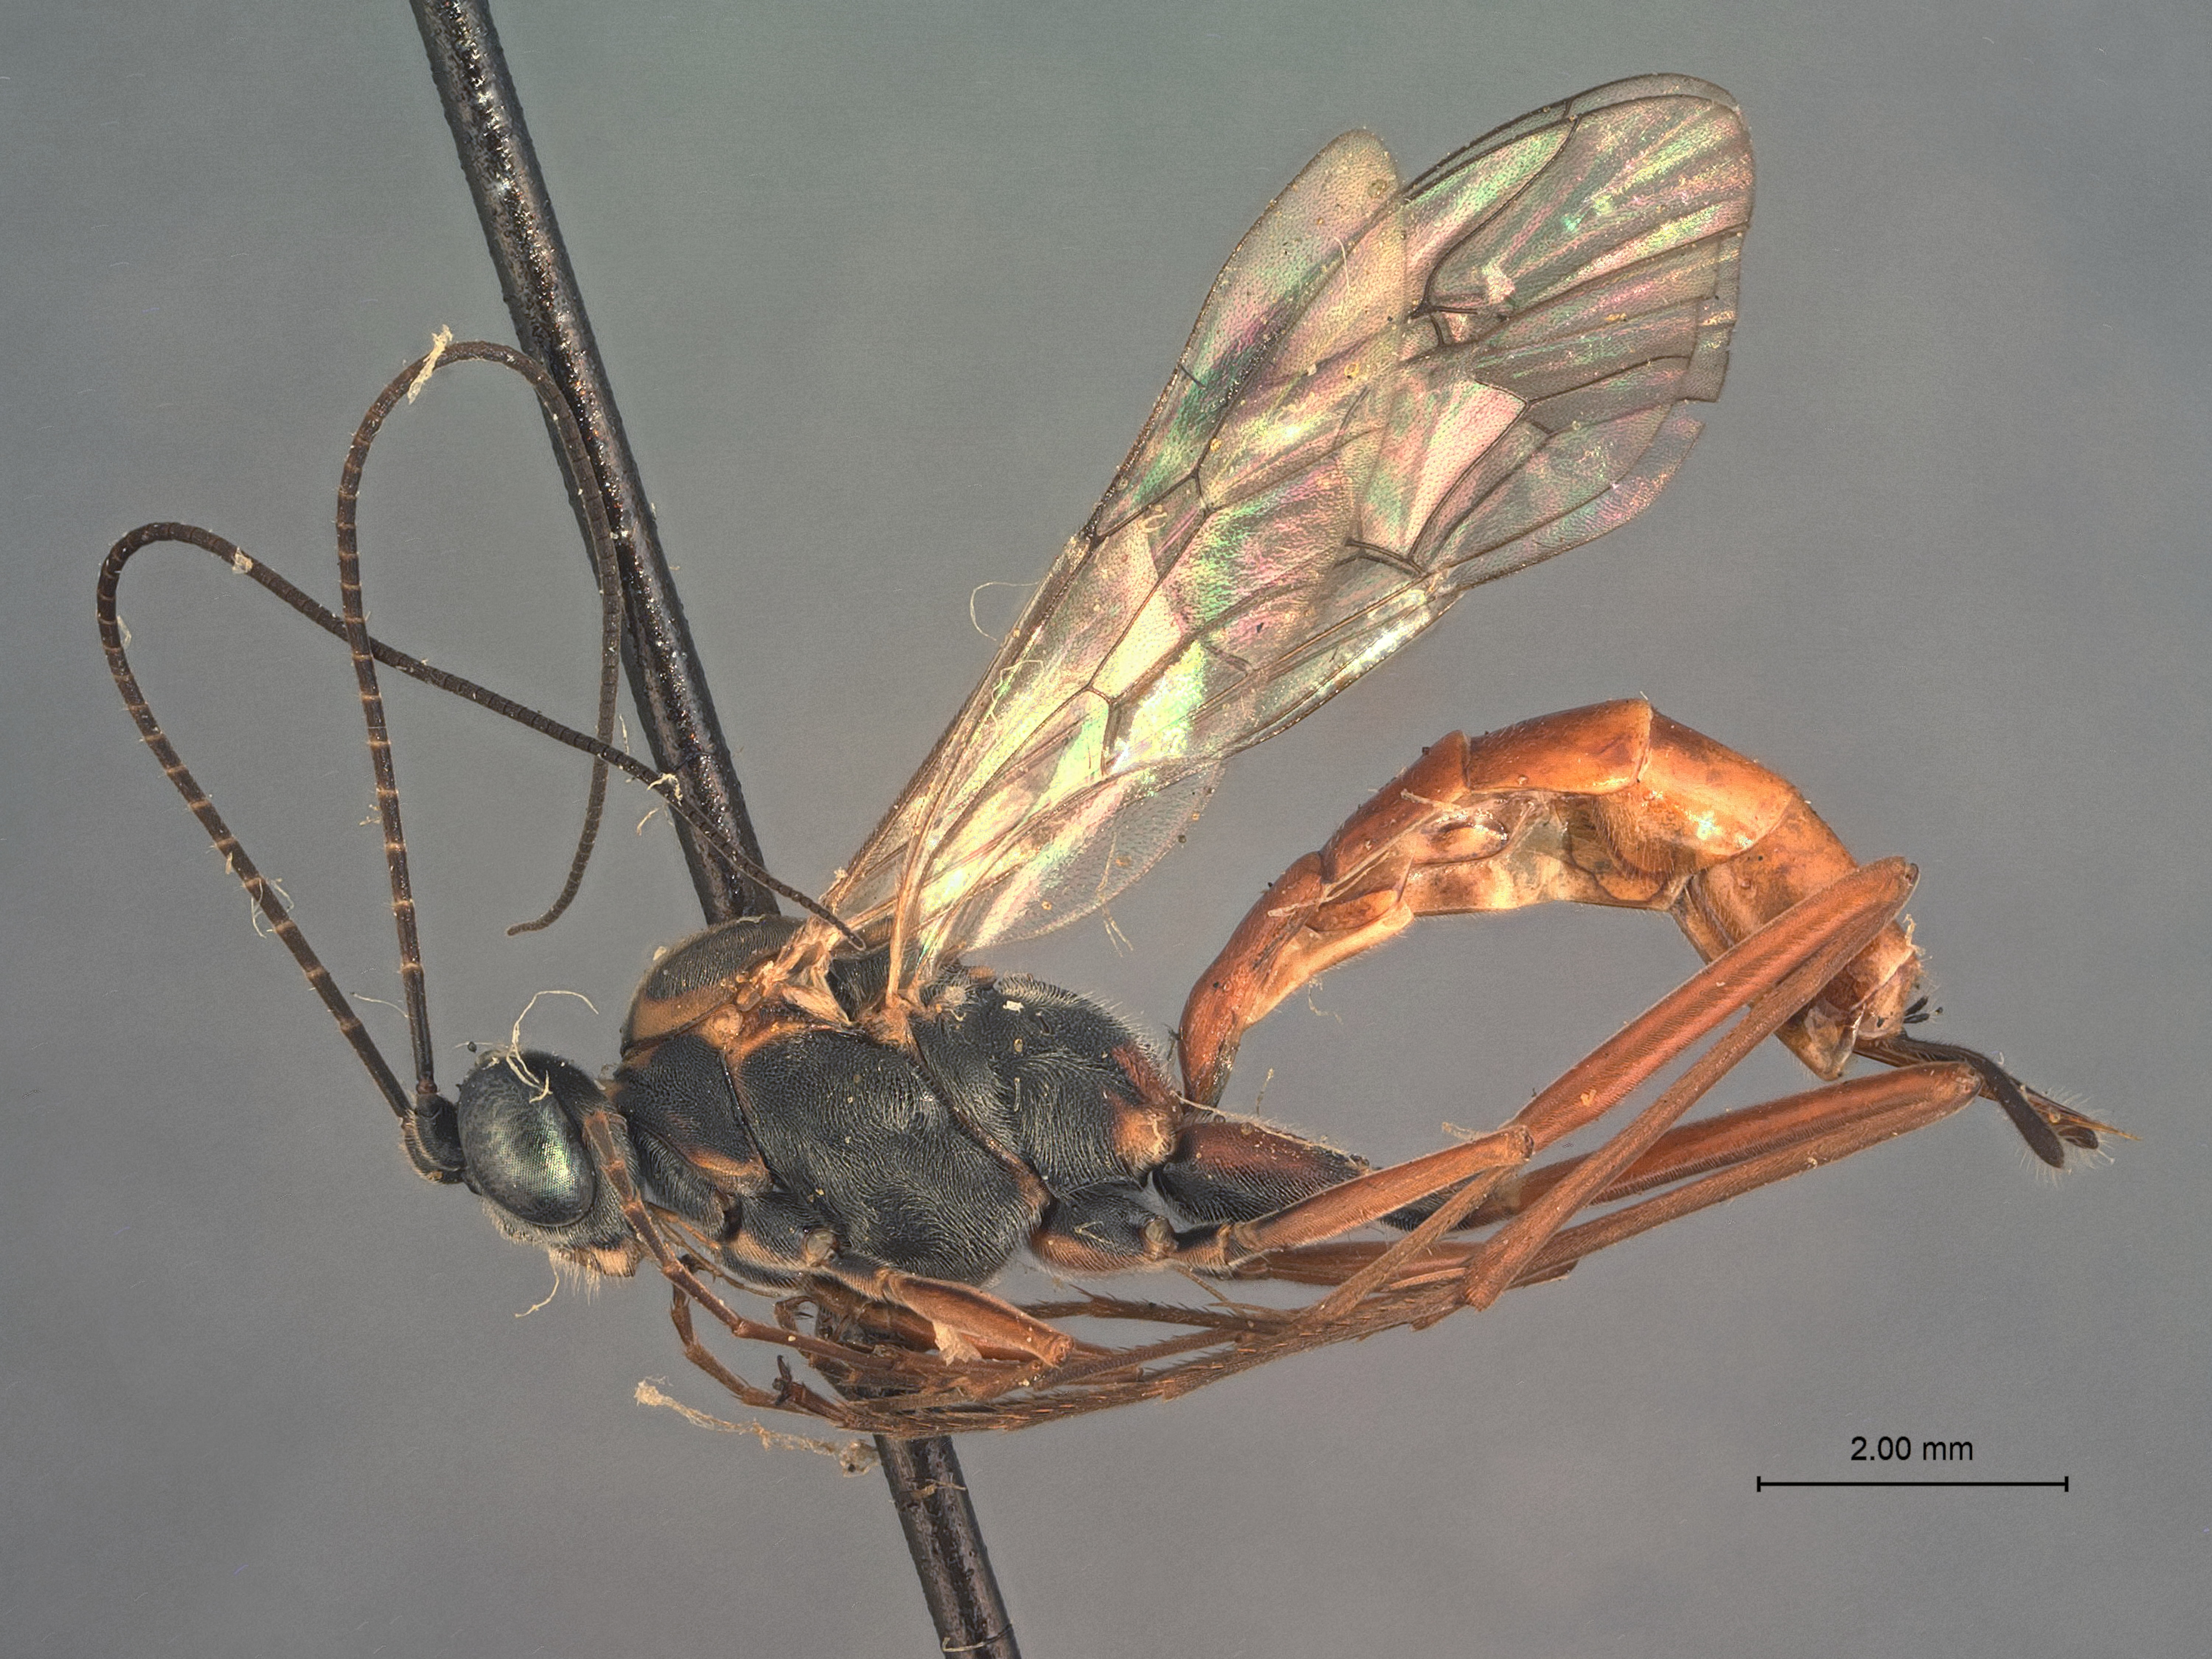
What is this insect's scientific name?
Exetastes pilosus
